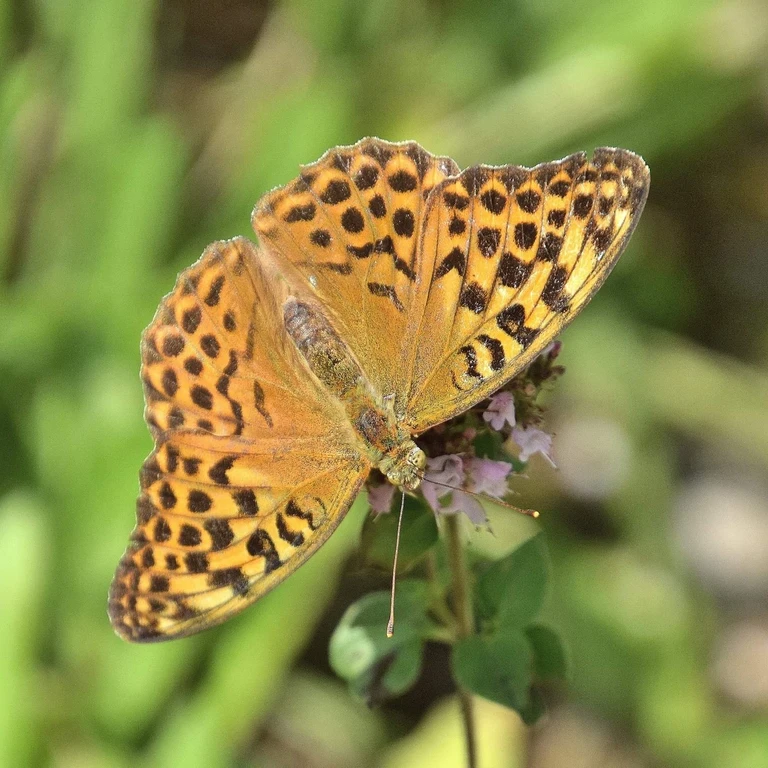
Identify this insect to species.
Argynnis paphia
